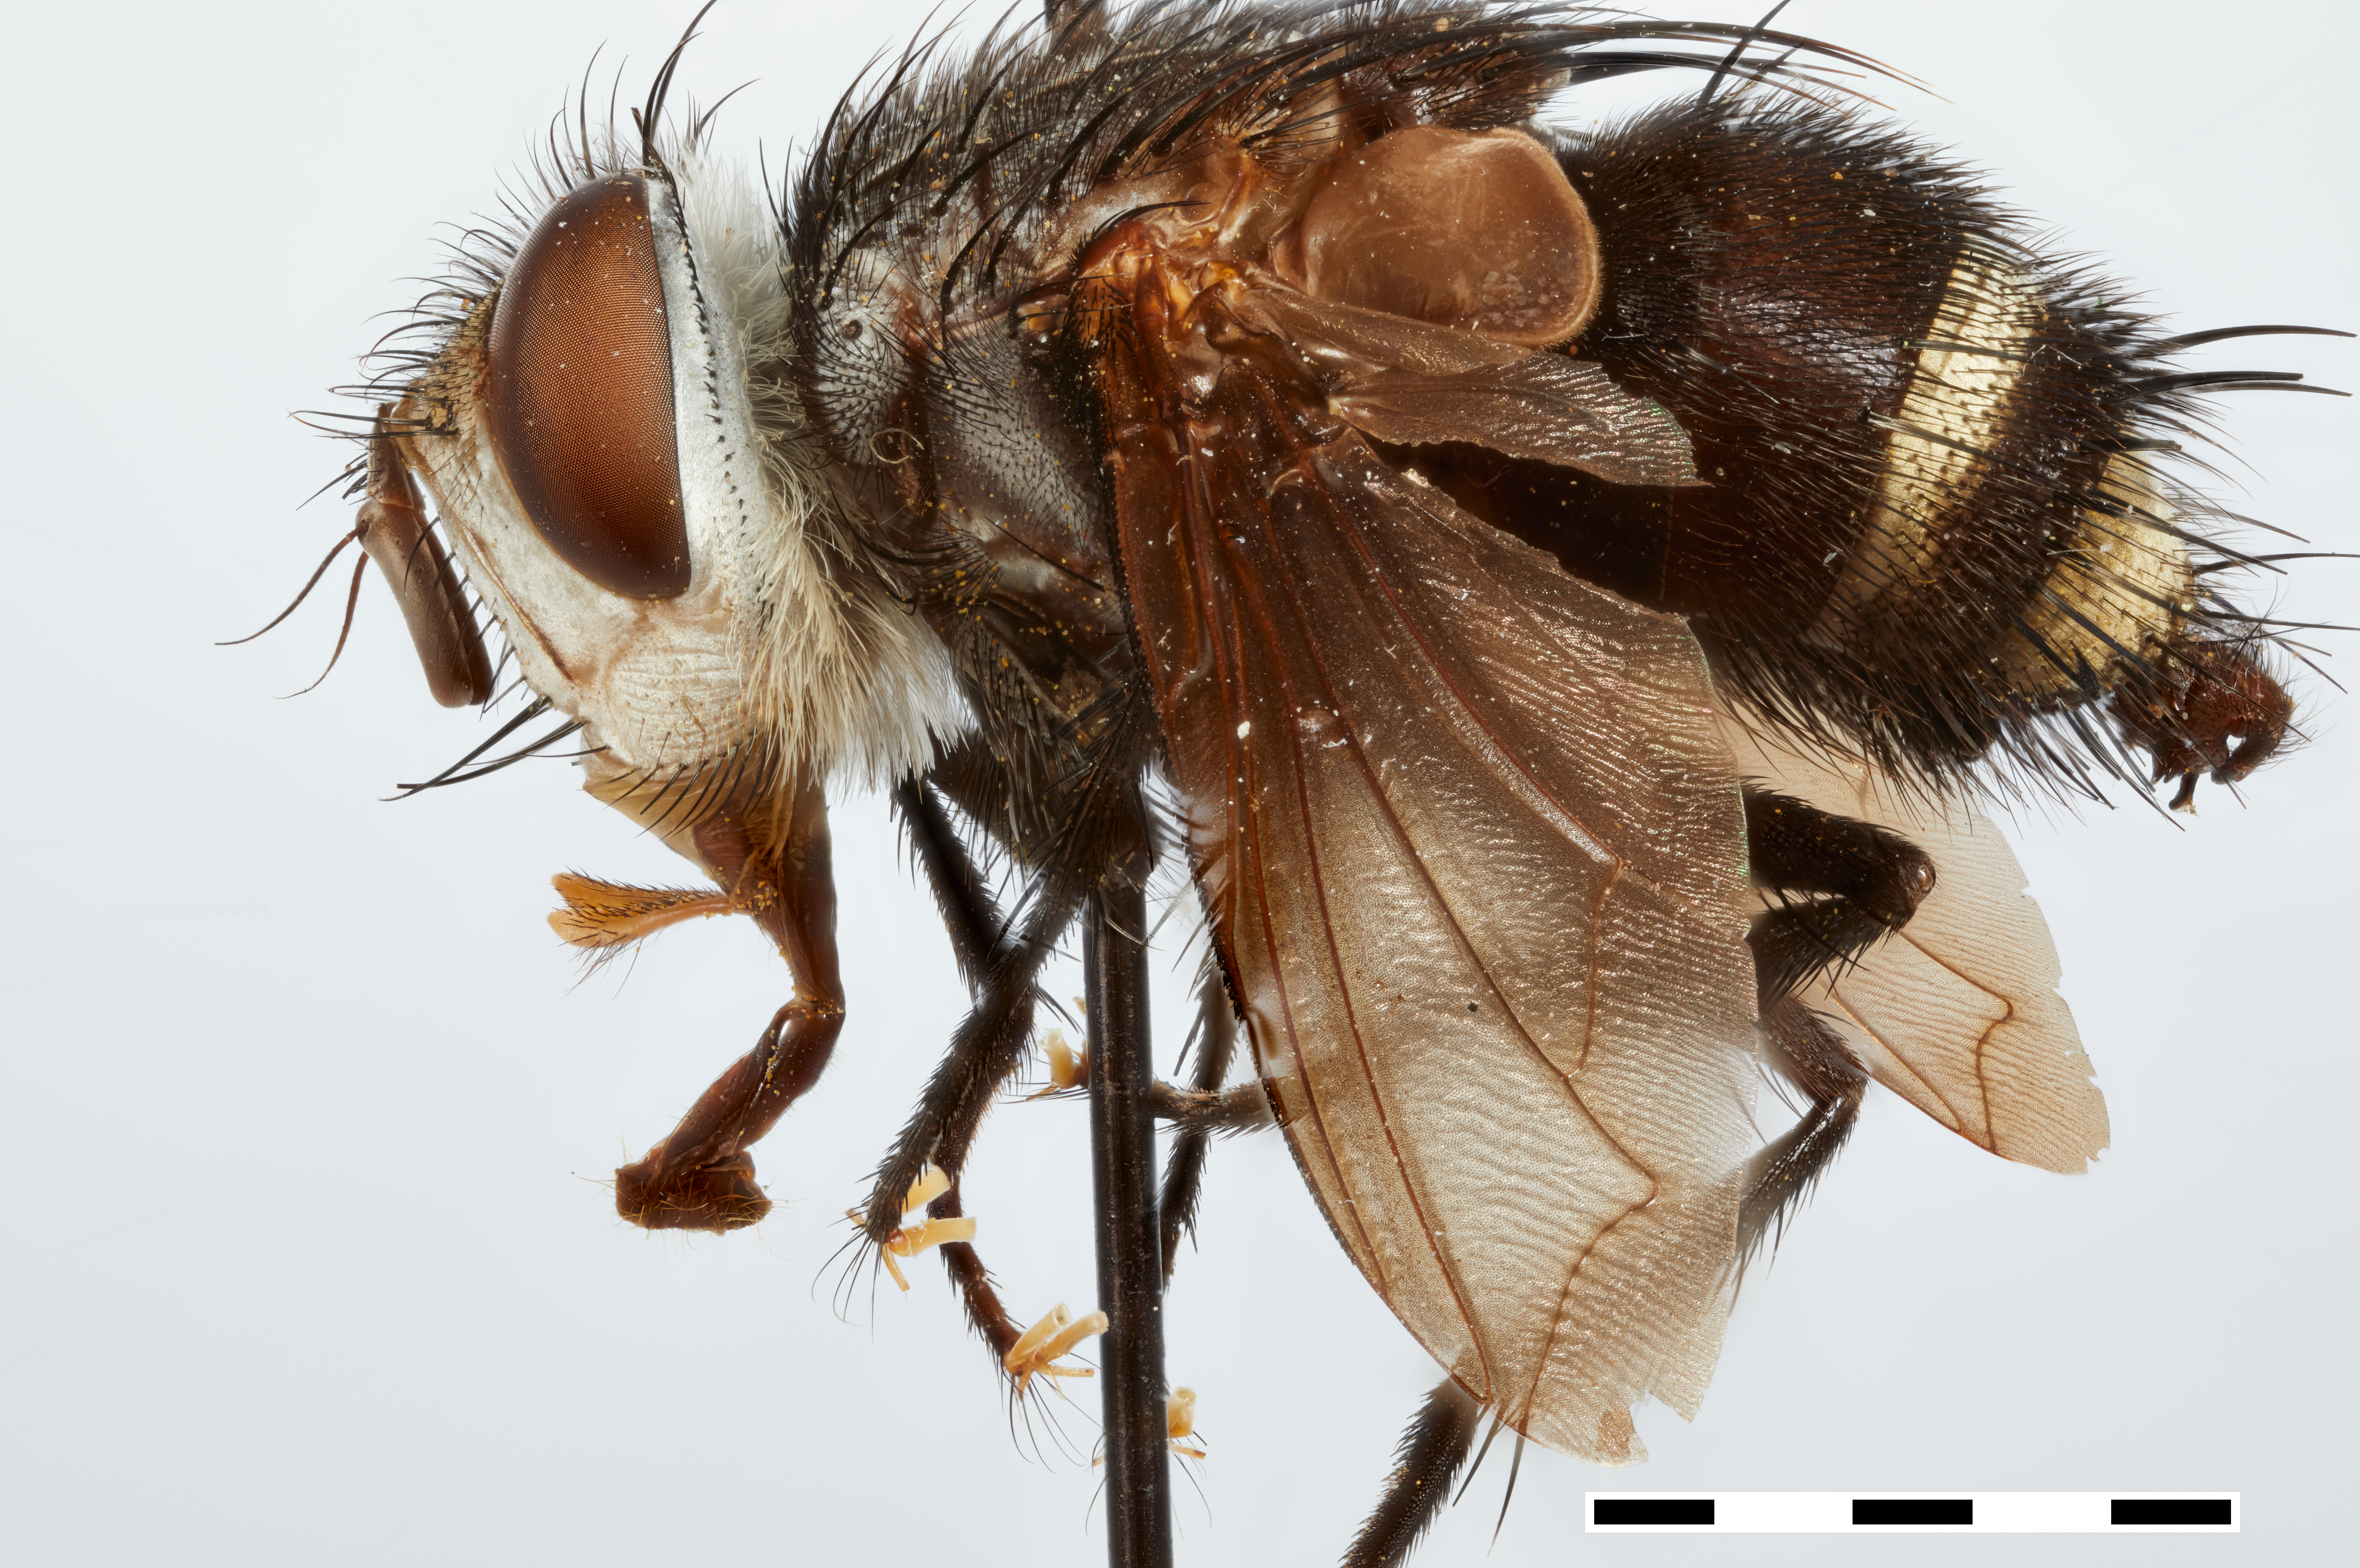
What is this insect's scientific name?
Belvosia canalis
